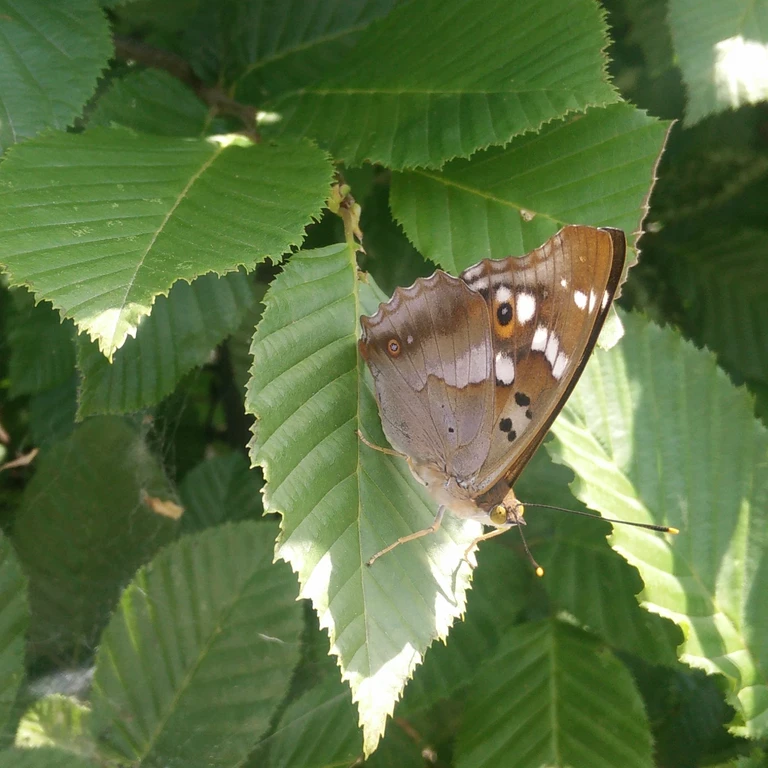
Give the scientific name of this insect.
Apatura ilia
